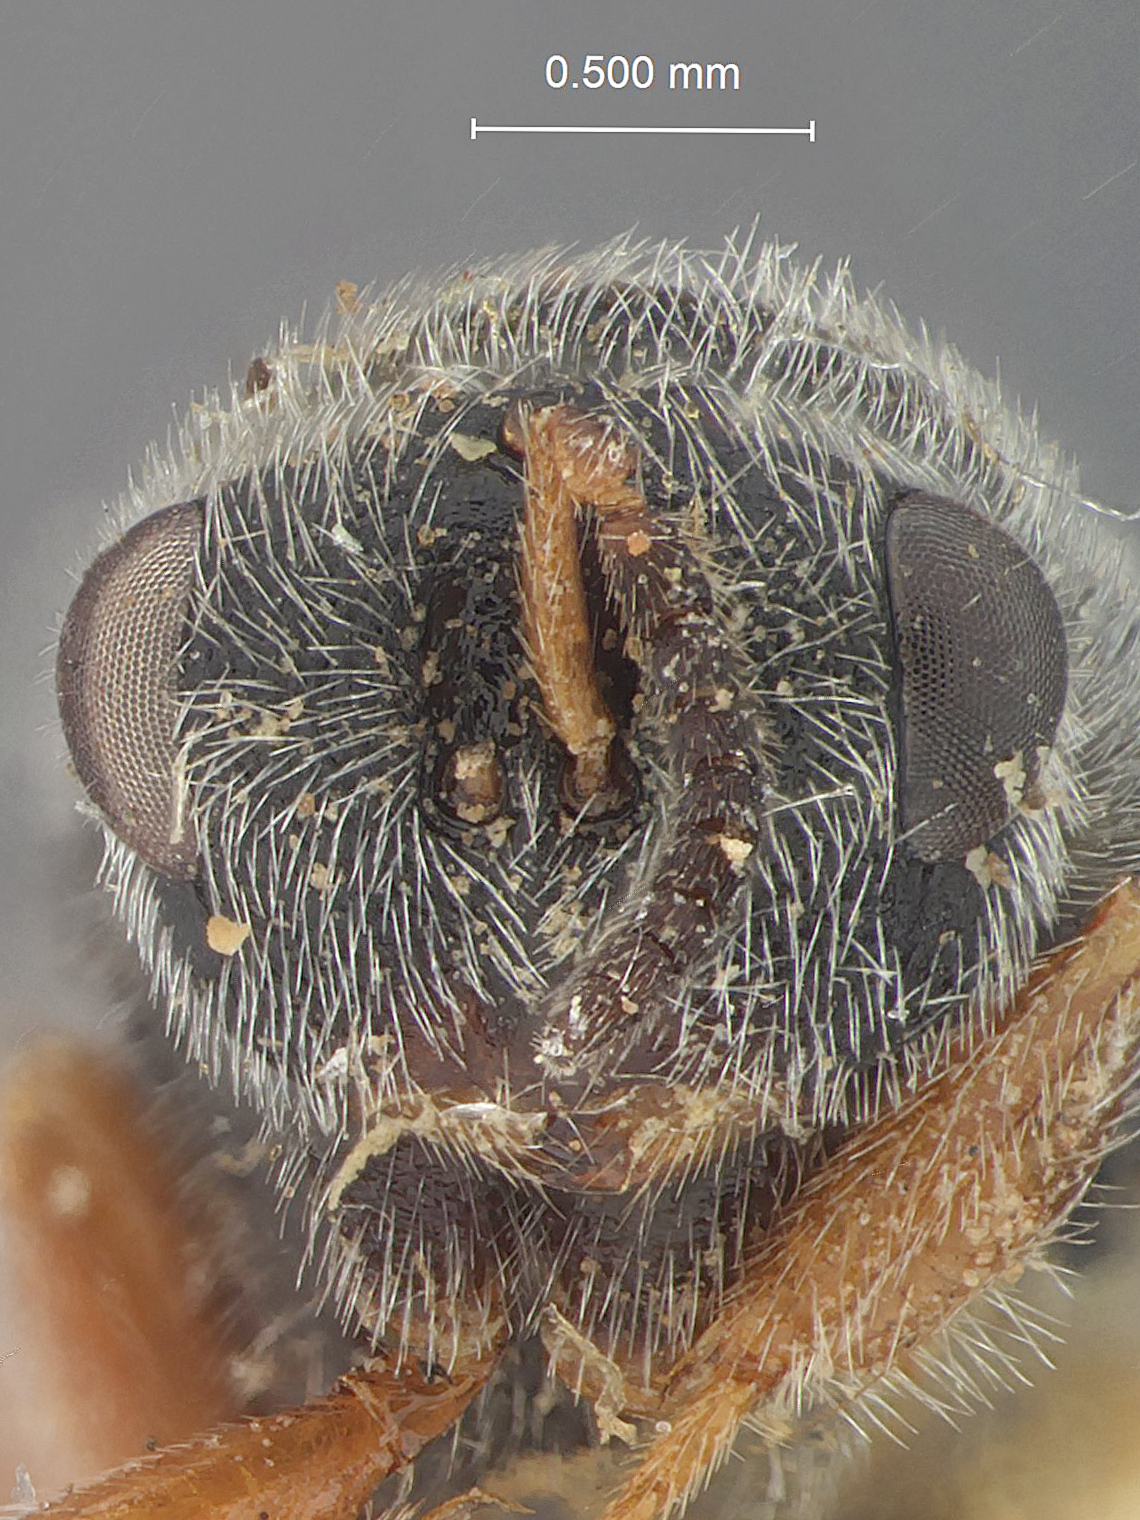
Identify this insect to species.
Harmolita opuntiae
